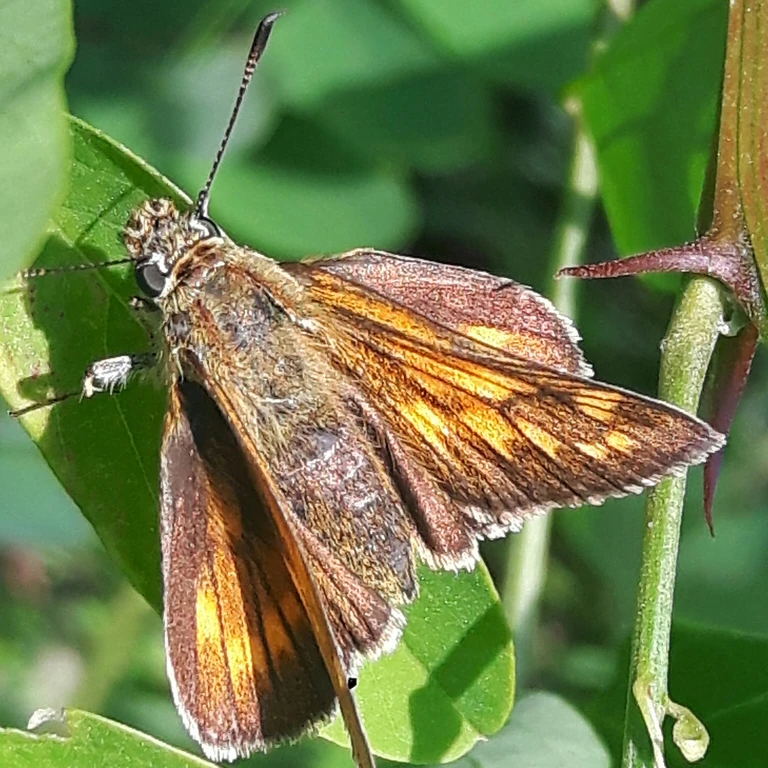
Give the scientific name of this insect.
Ochlodes sylvanus (also Ochlodes venata)
